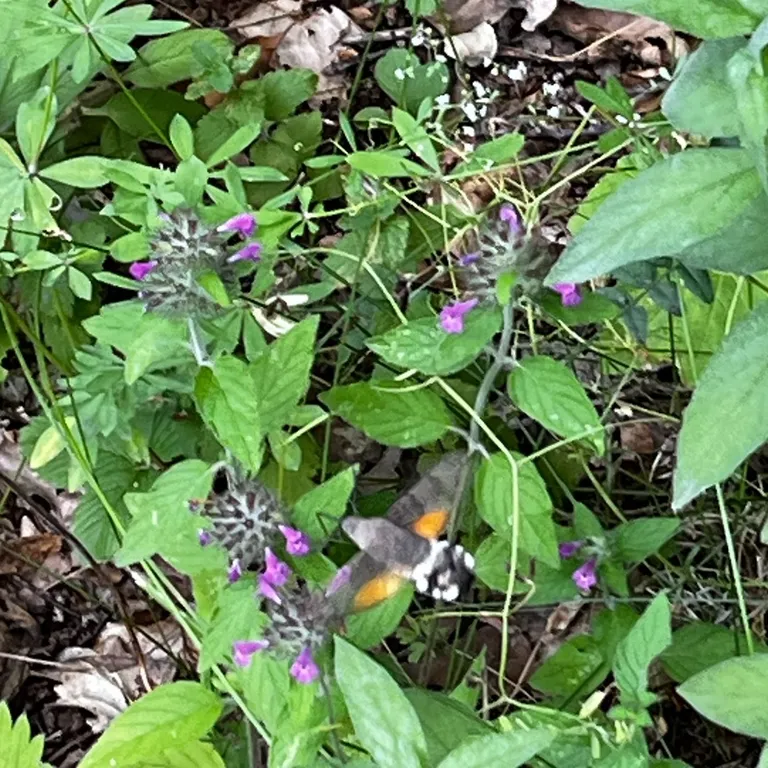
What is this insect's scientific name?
Macroglossum stellatarum
